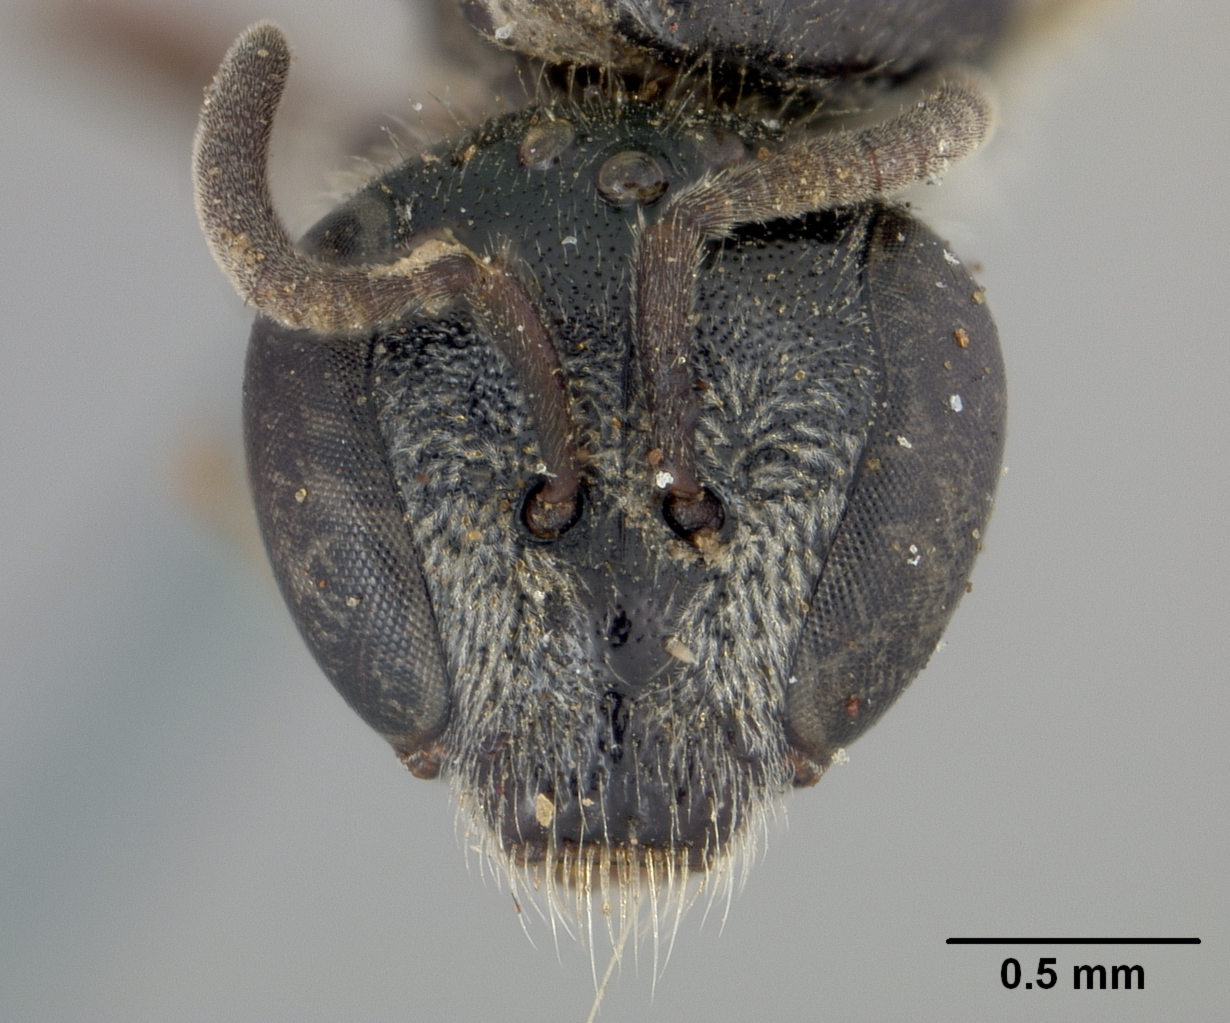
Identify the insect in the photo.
Halictus lionotulus
